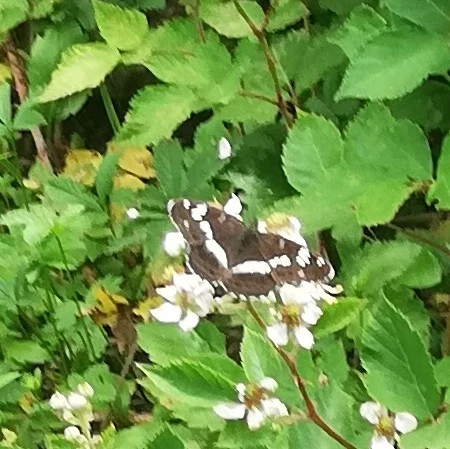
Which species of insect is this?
Limenitis camilla (also Ladoga camilla)
